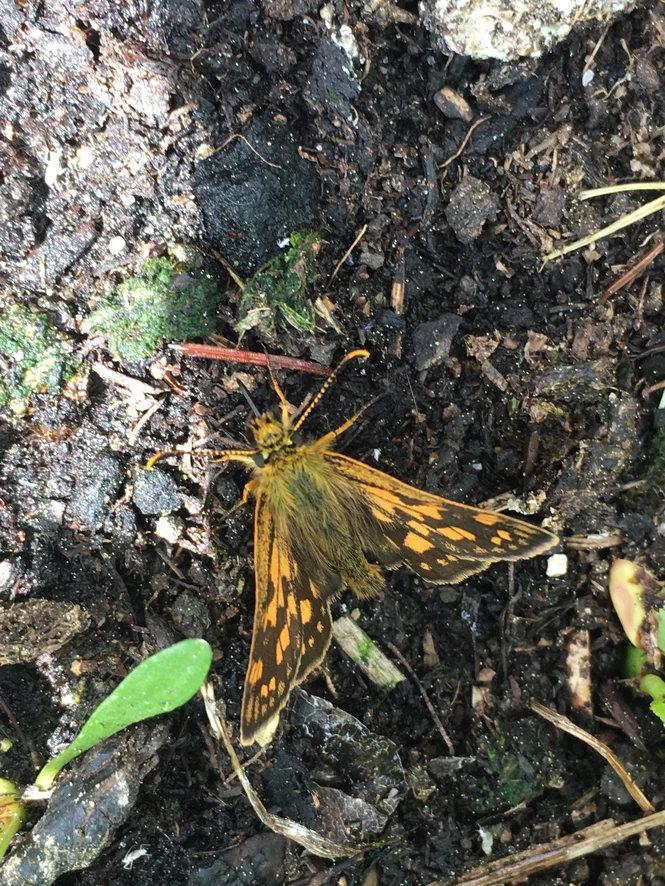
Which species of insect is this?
Carterocephalus palaemon
